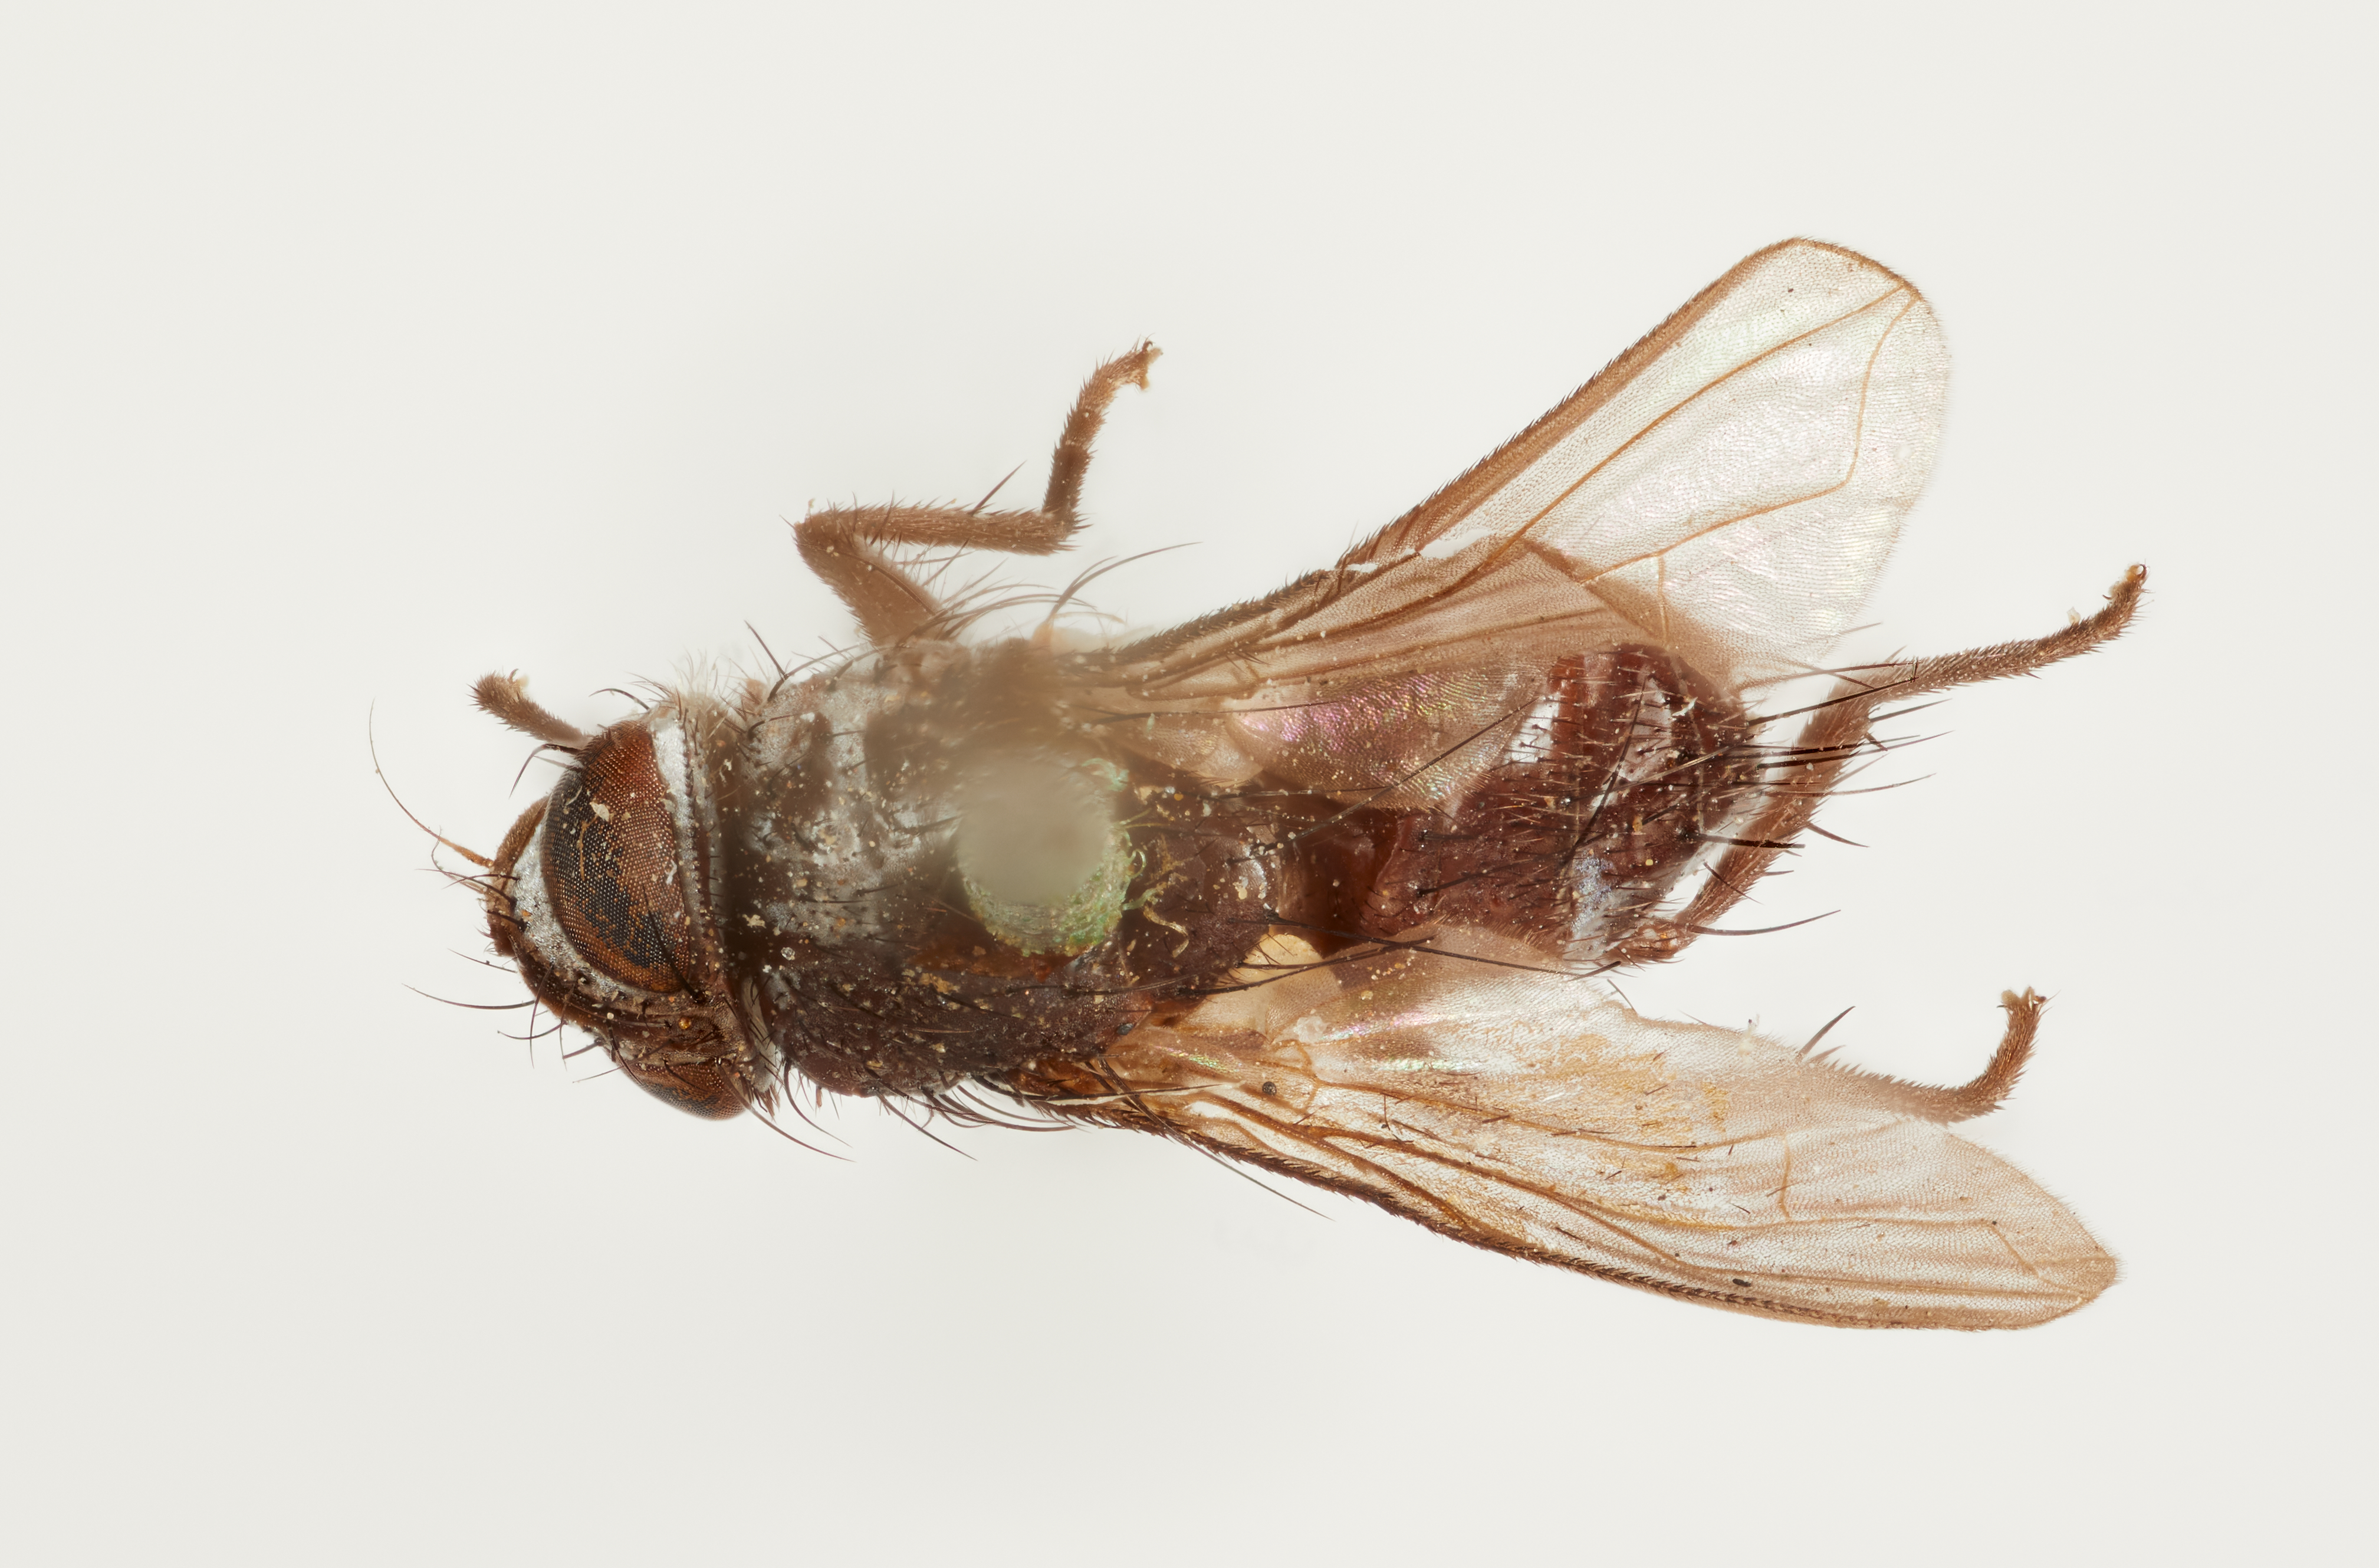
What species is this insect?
Hypostena pusilla
